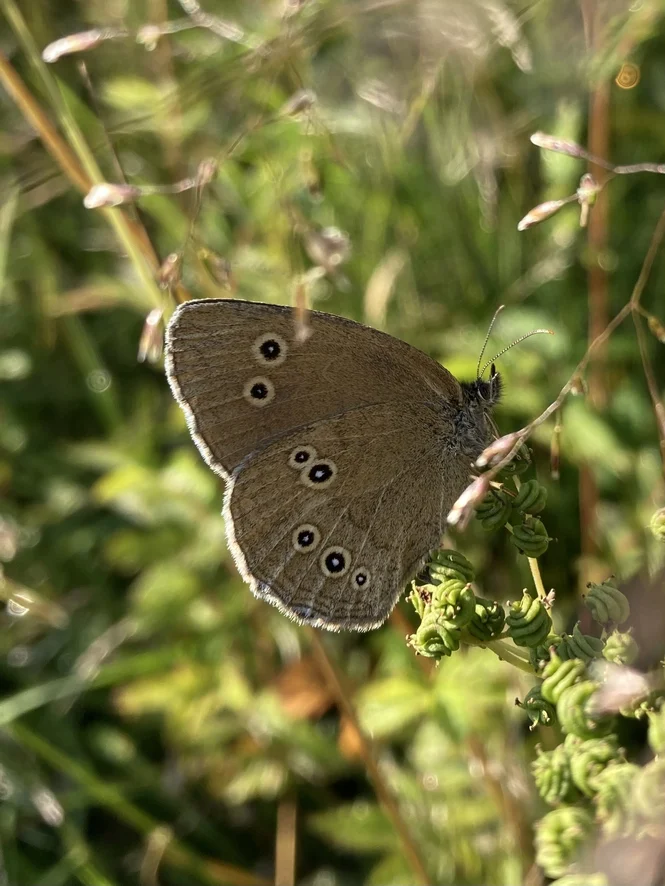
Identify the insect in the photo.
Aphantopus hyperantus
